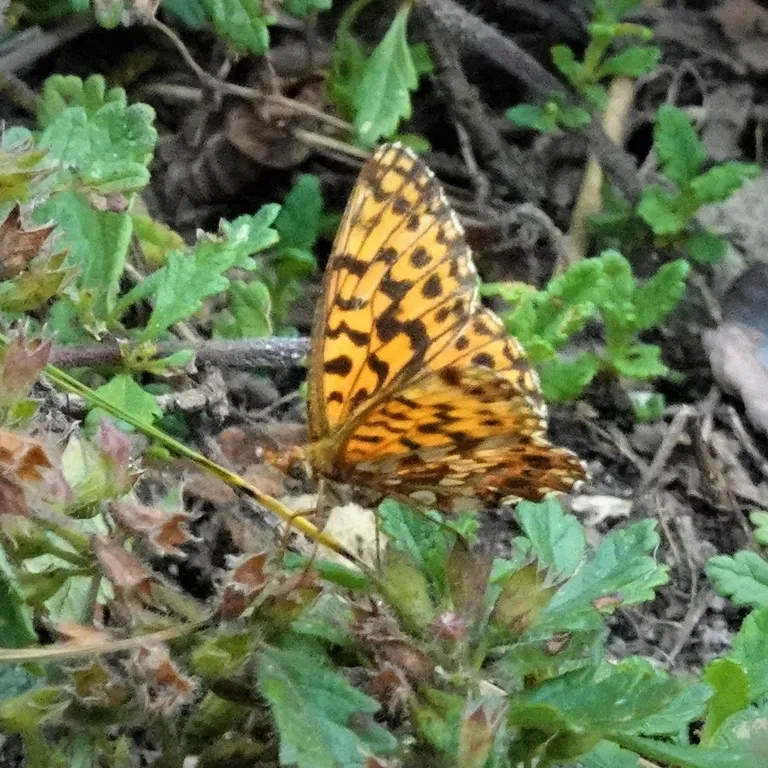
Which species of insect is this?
Boloria dia
